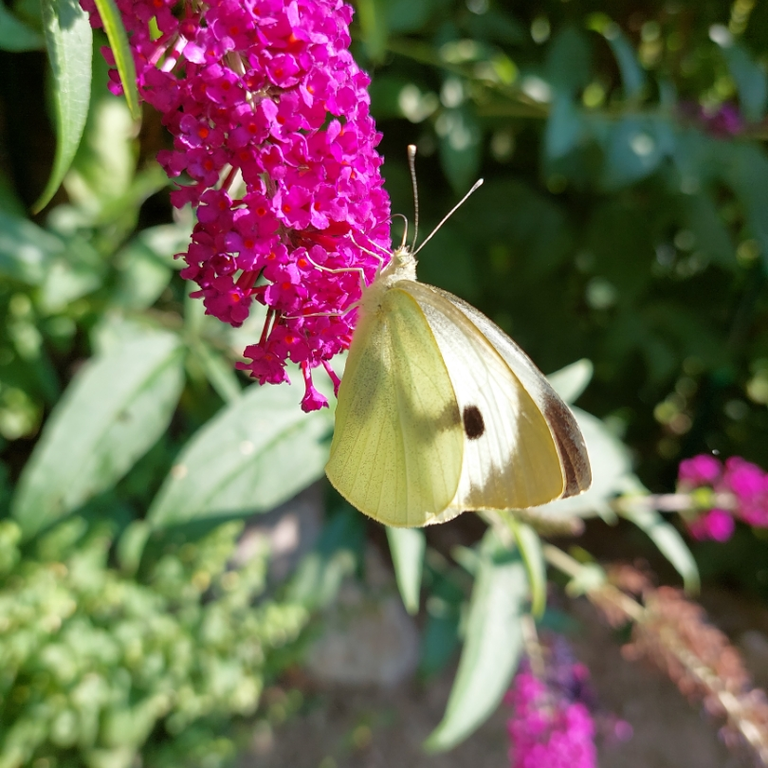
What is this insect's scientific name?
Pieris brassicae
